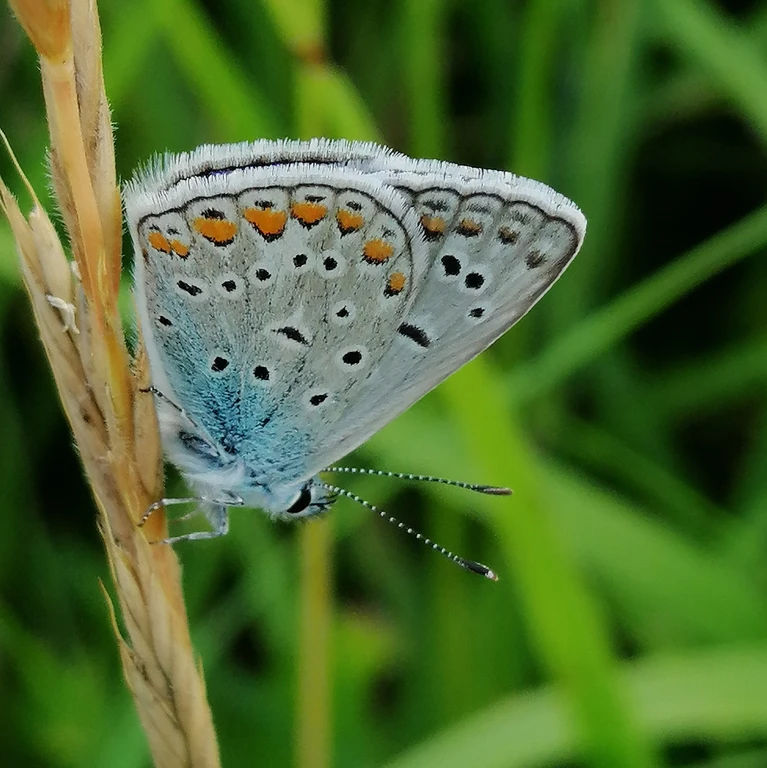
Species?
Polyommatus icarus
